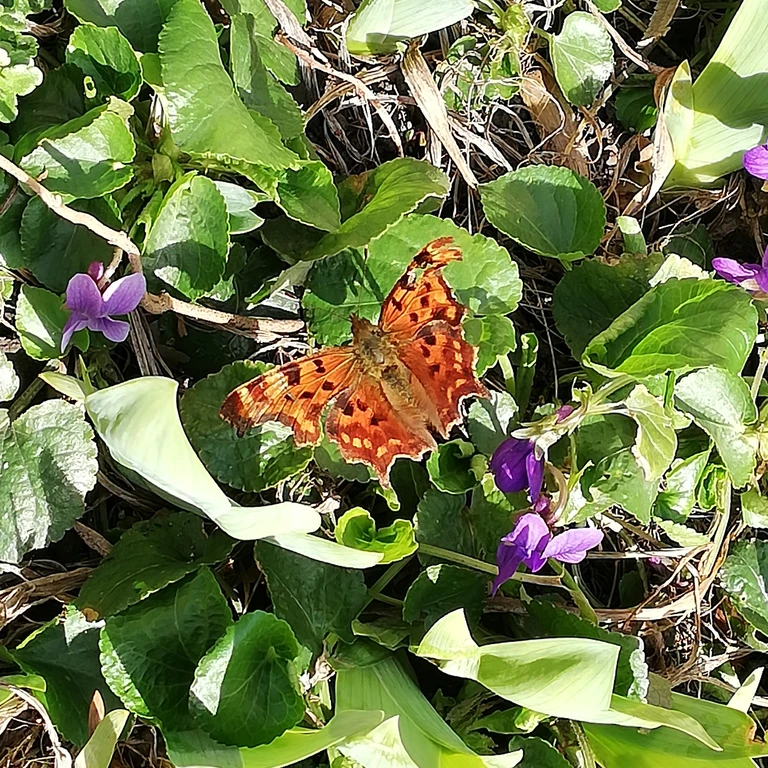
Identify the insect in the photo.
Polygonia c-album
